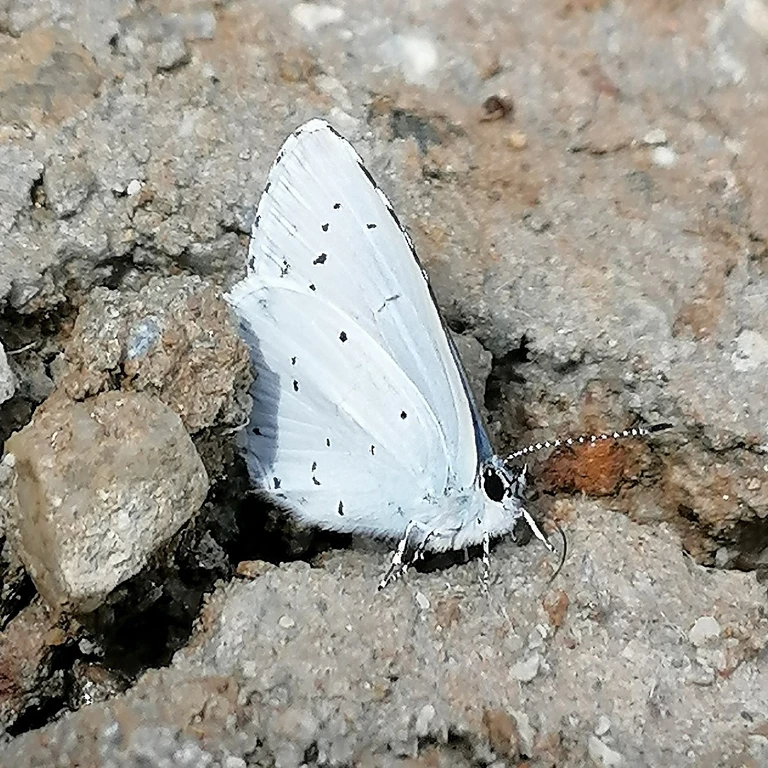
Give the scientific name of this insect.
Celastrina argiolus
